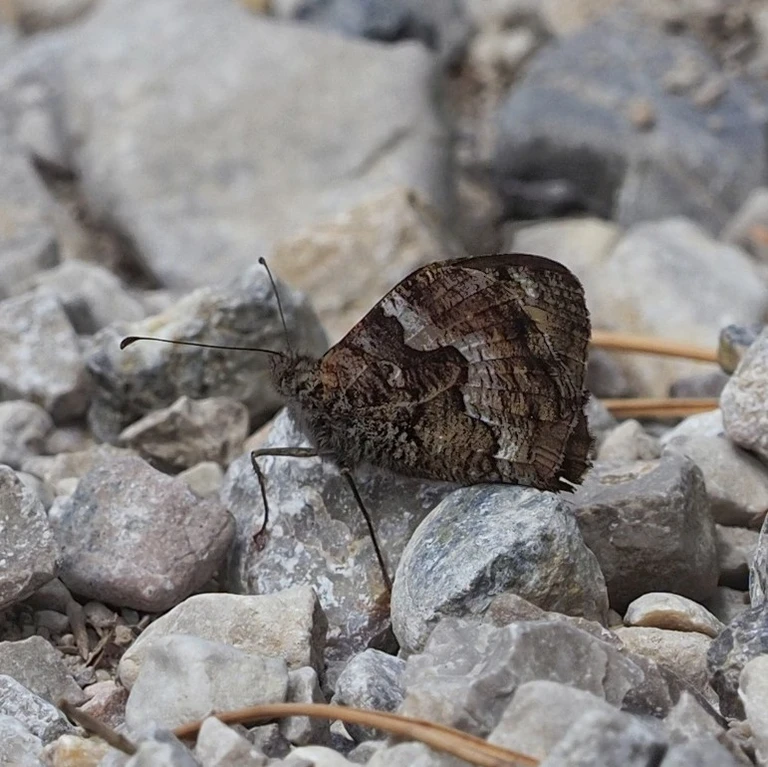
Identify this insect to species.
Hipparchia semele
